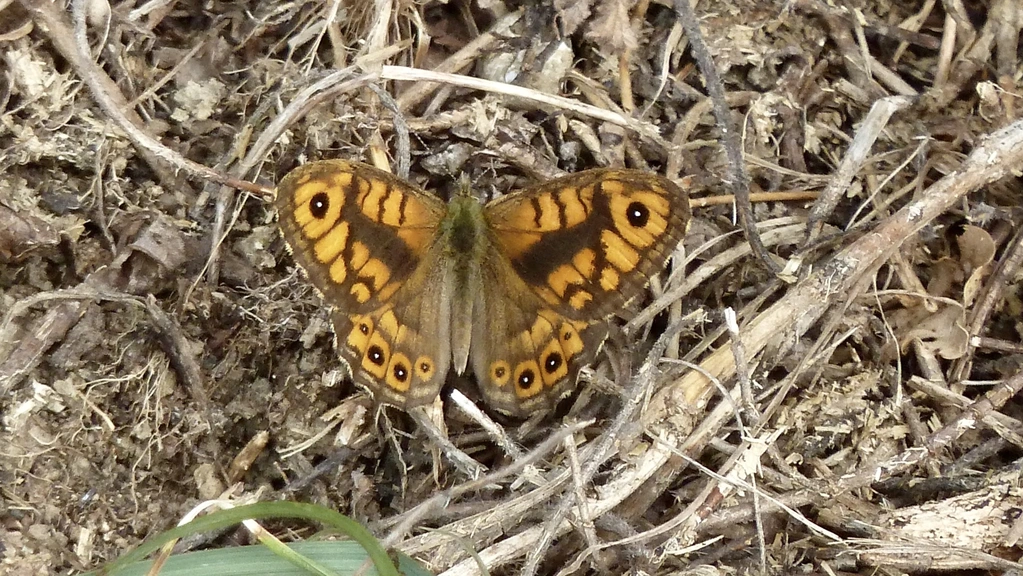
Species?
Lasiommata megera (also Pararge megera)
